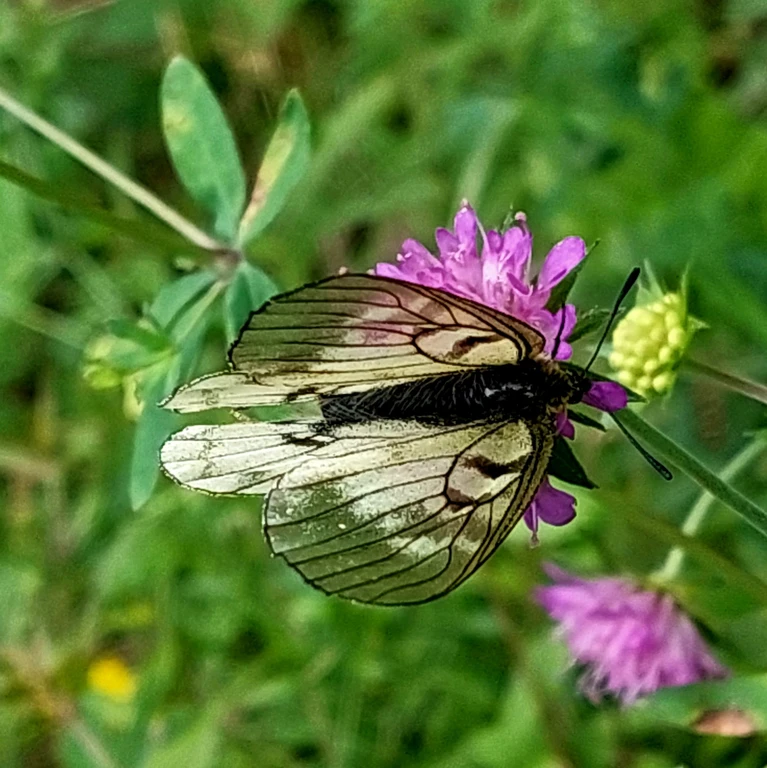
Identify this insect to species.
Parnassius mnemosyne
